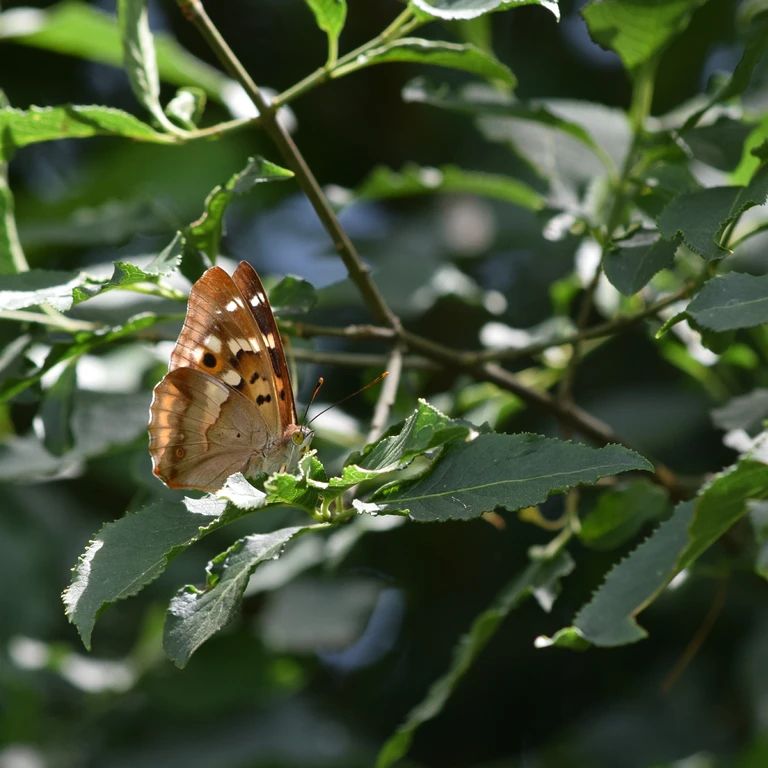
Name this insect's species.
Apatura ilia
